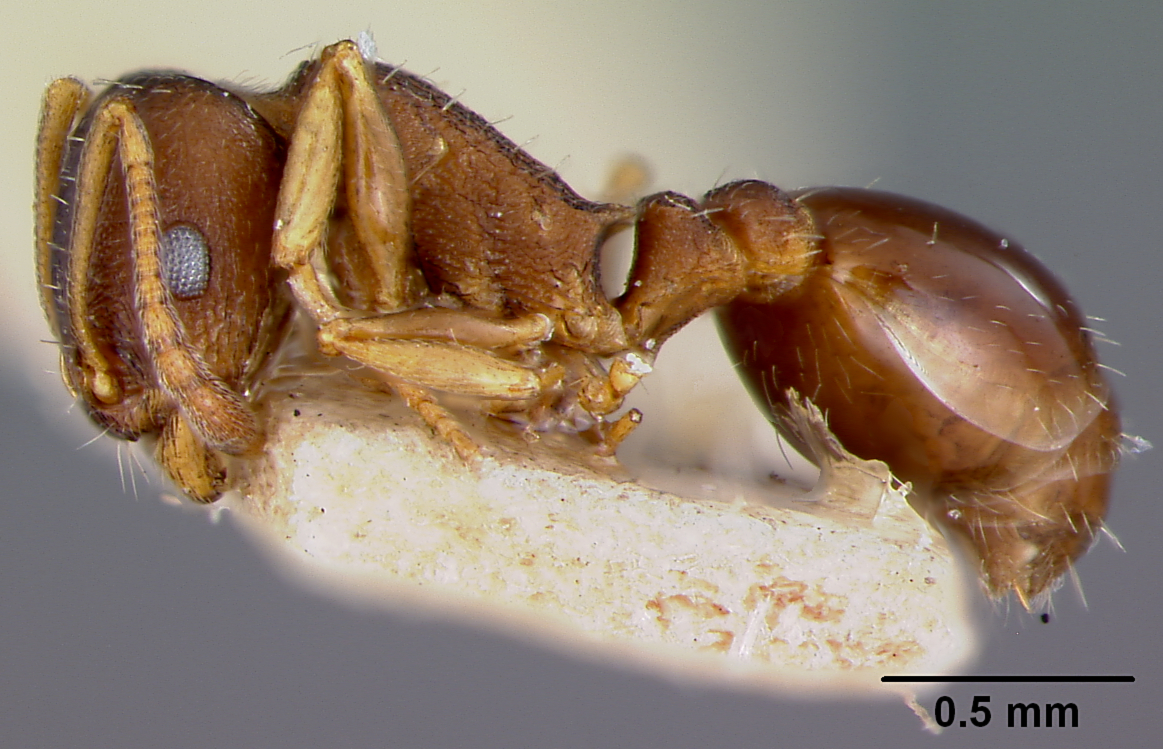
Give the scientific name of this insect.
Leptothorax rugatulus
